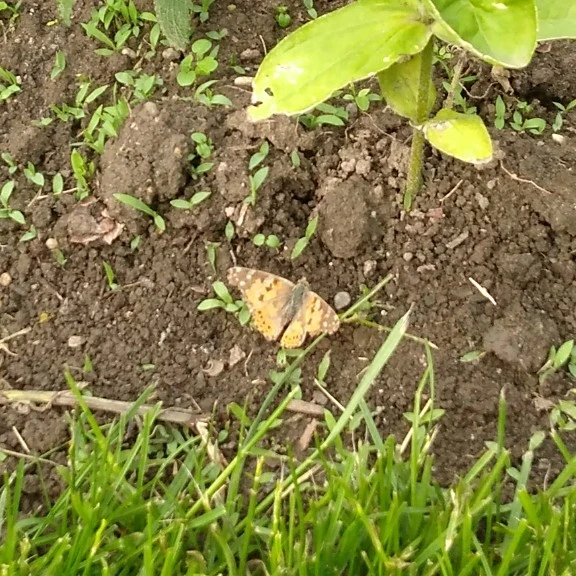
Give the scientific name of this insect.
Vanessa cardui
